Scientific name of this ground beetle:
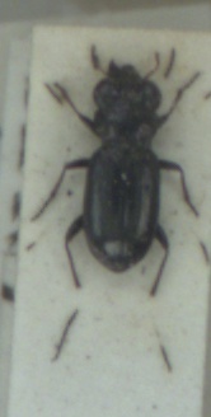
Notiophilus palustris
